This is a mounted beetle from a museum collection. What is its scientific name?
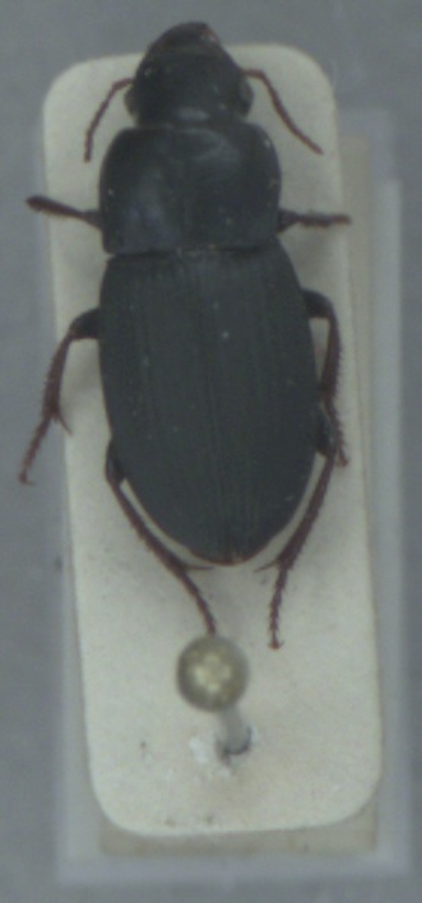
Harpalus rubripes
